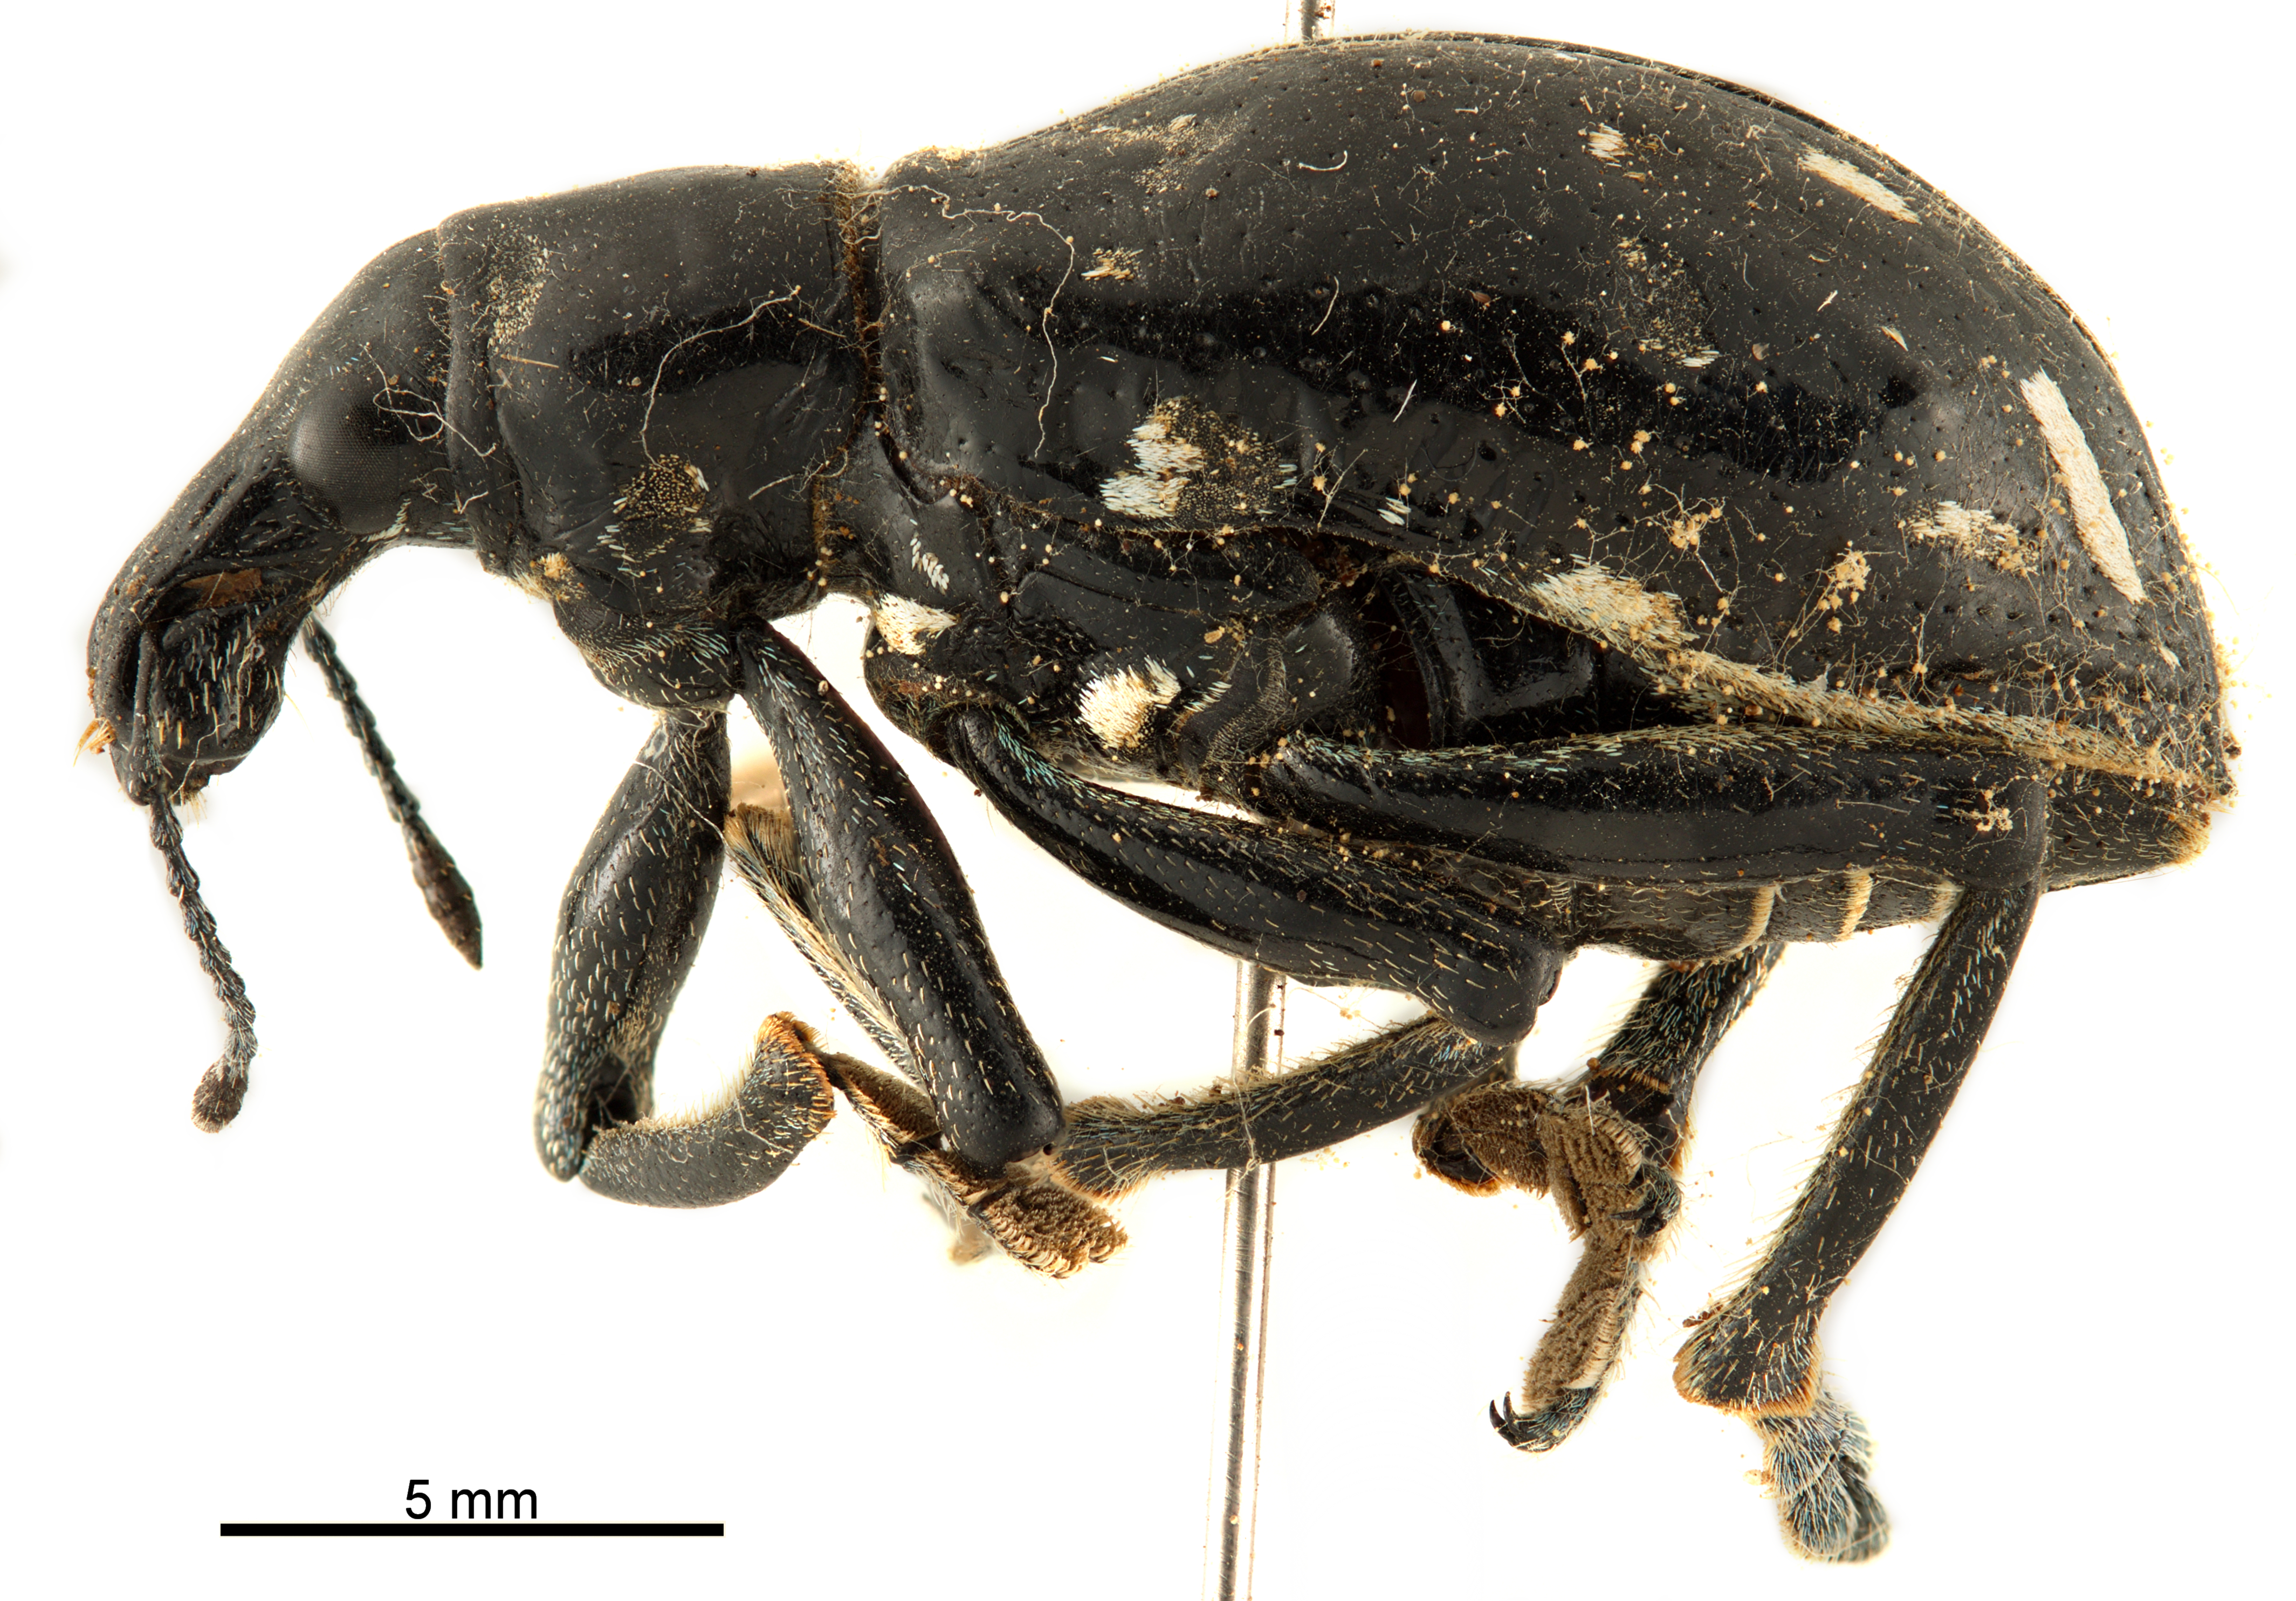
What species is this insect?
Rhinoscapha lunulata
